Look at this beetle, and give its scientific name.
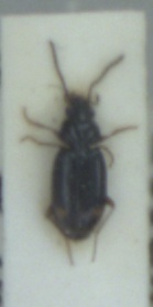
Bembidion guttula
